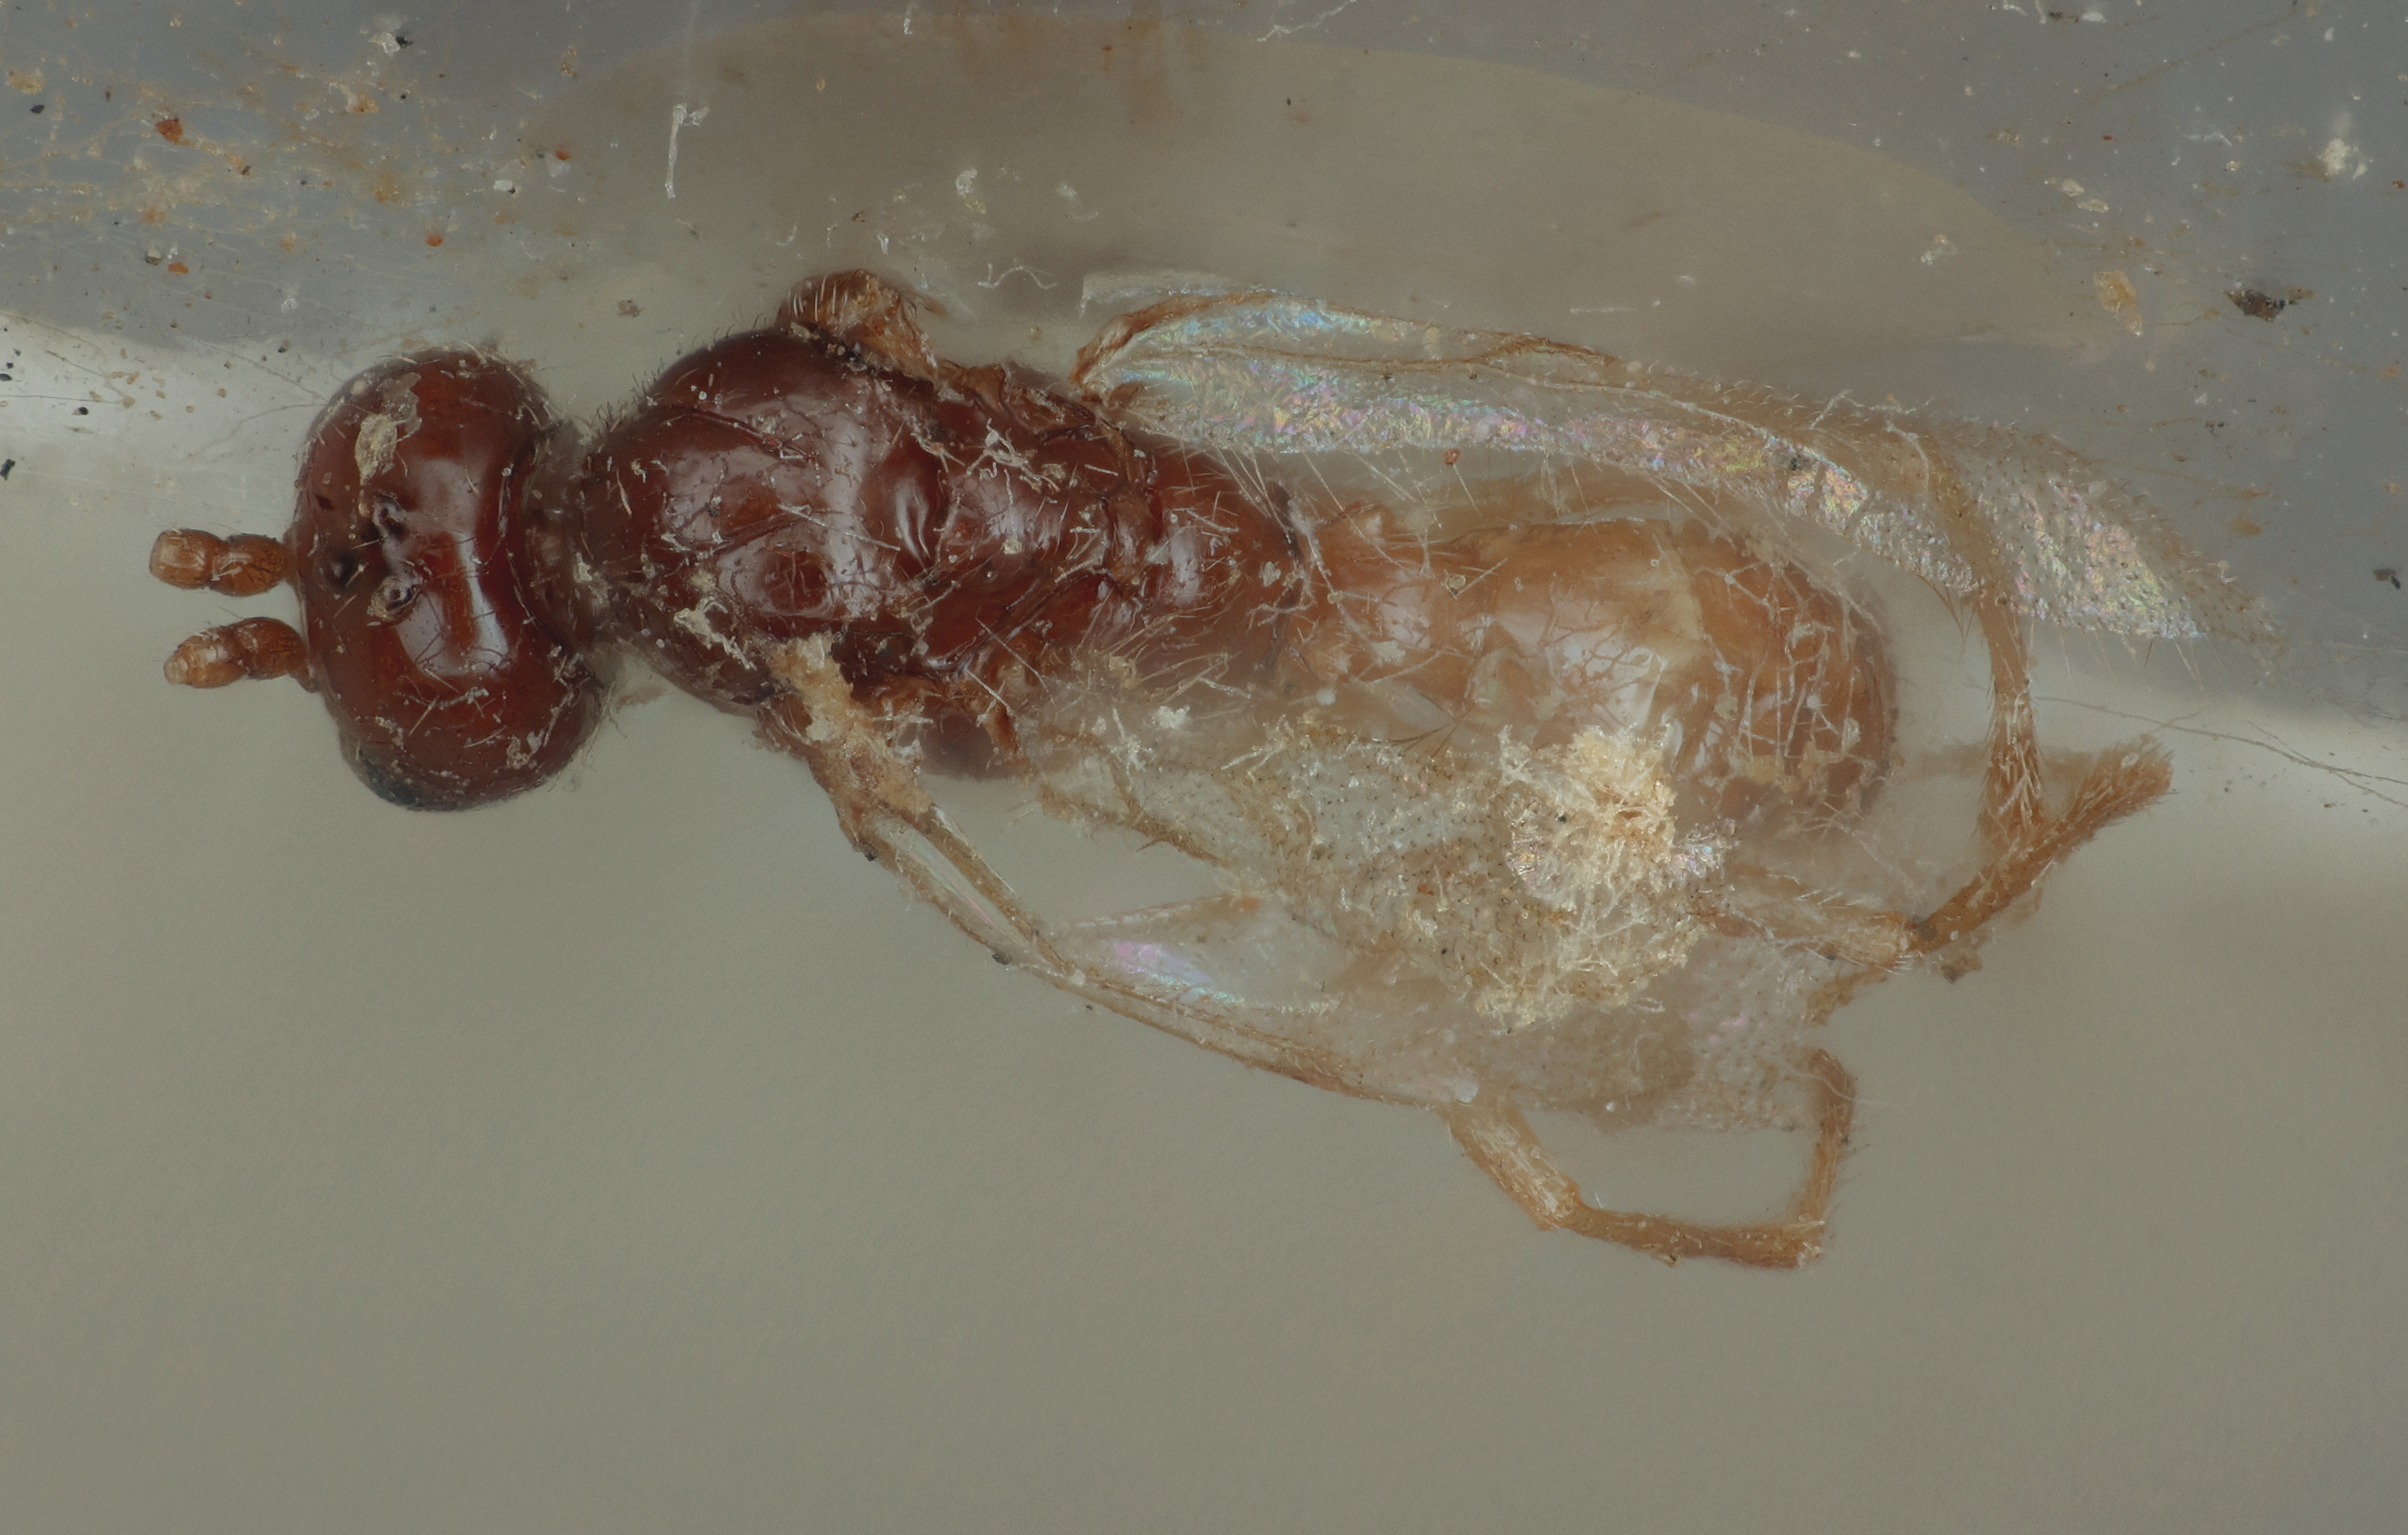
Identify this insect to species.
Paron cerasaphis
